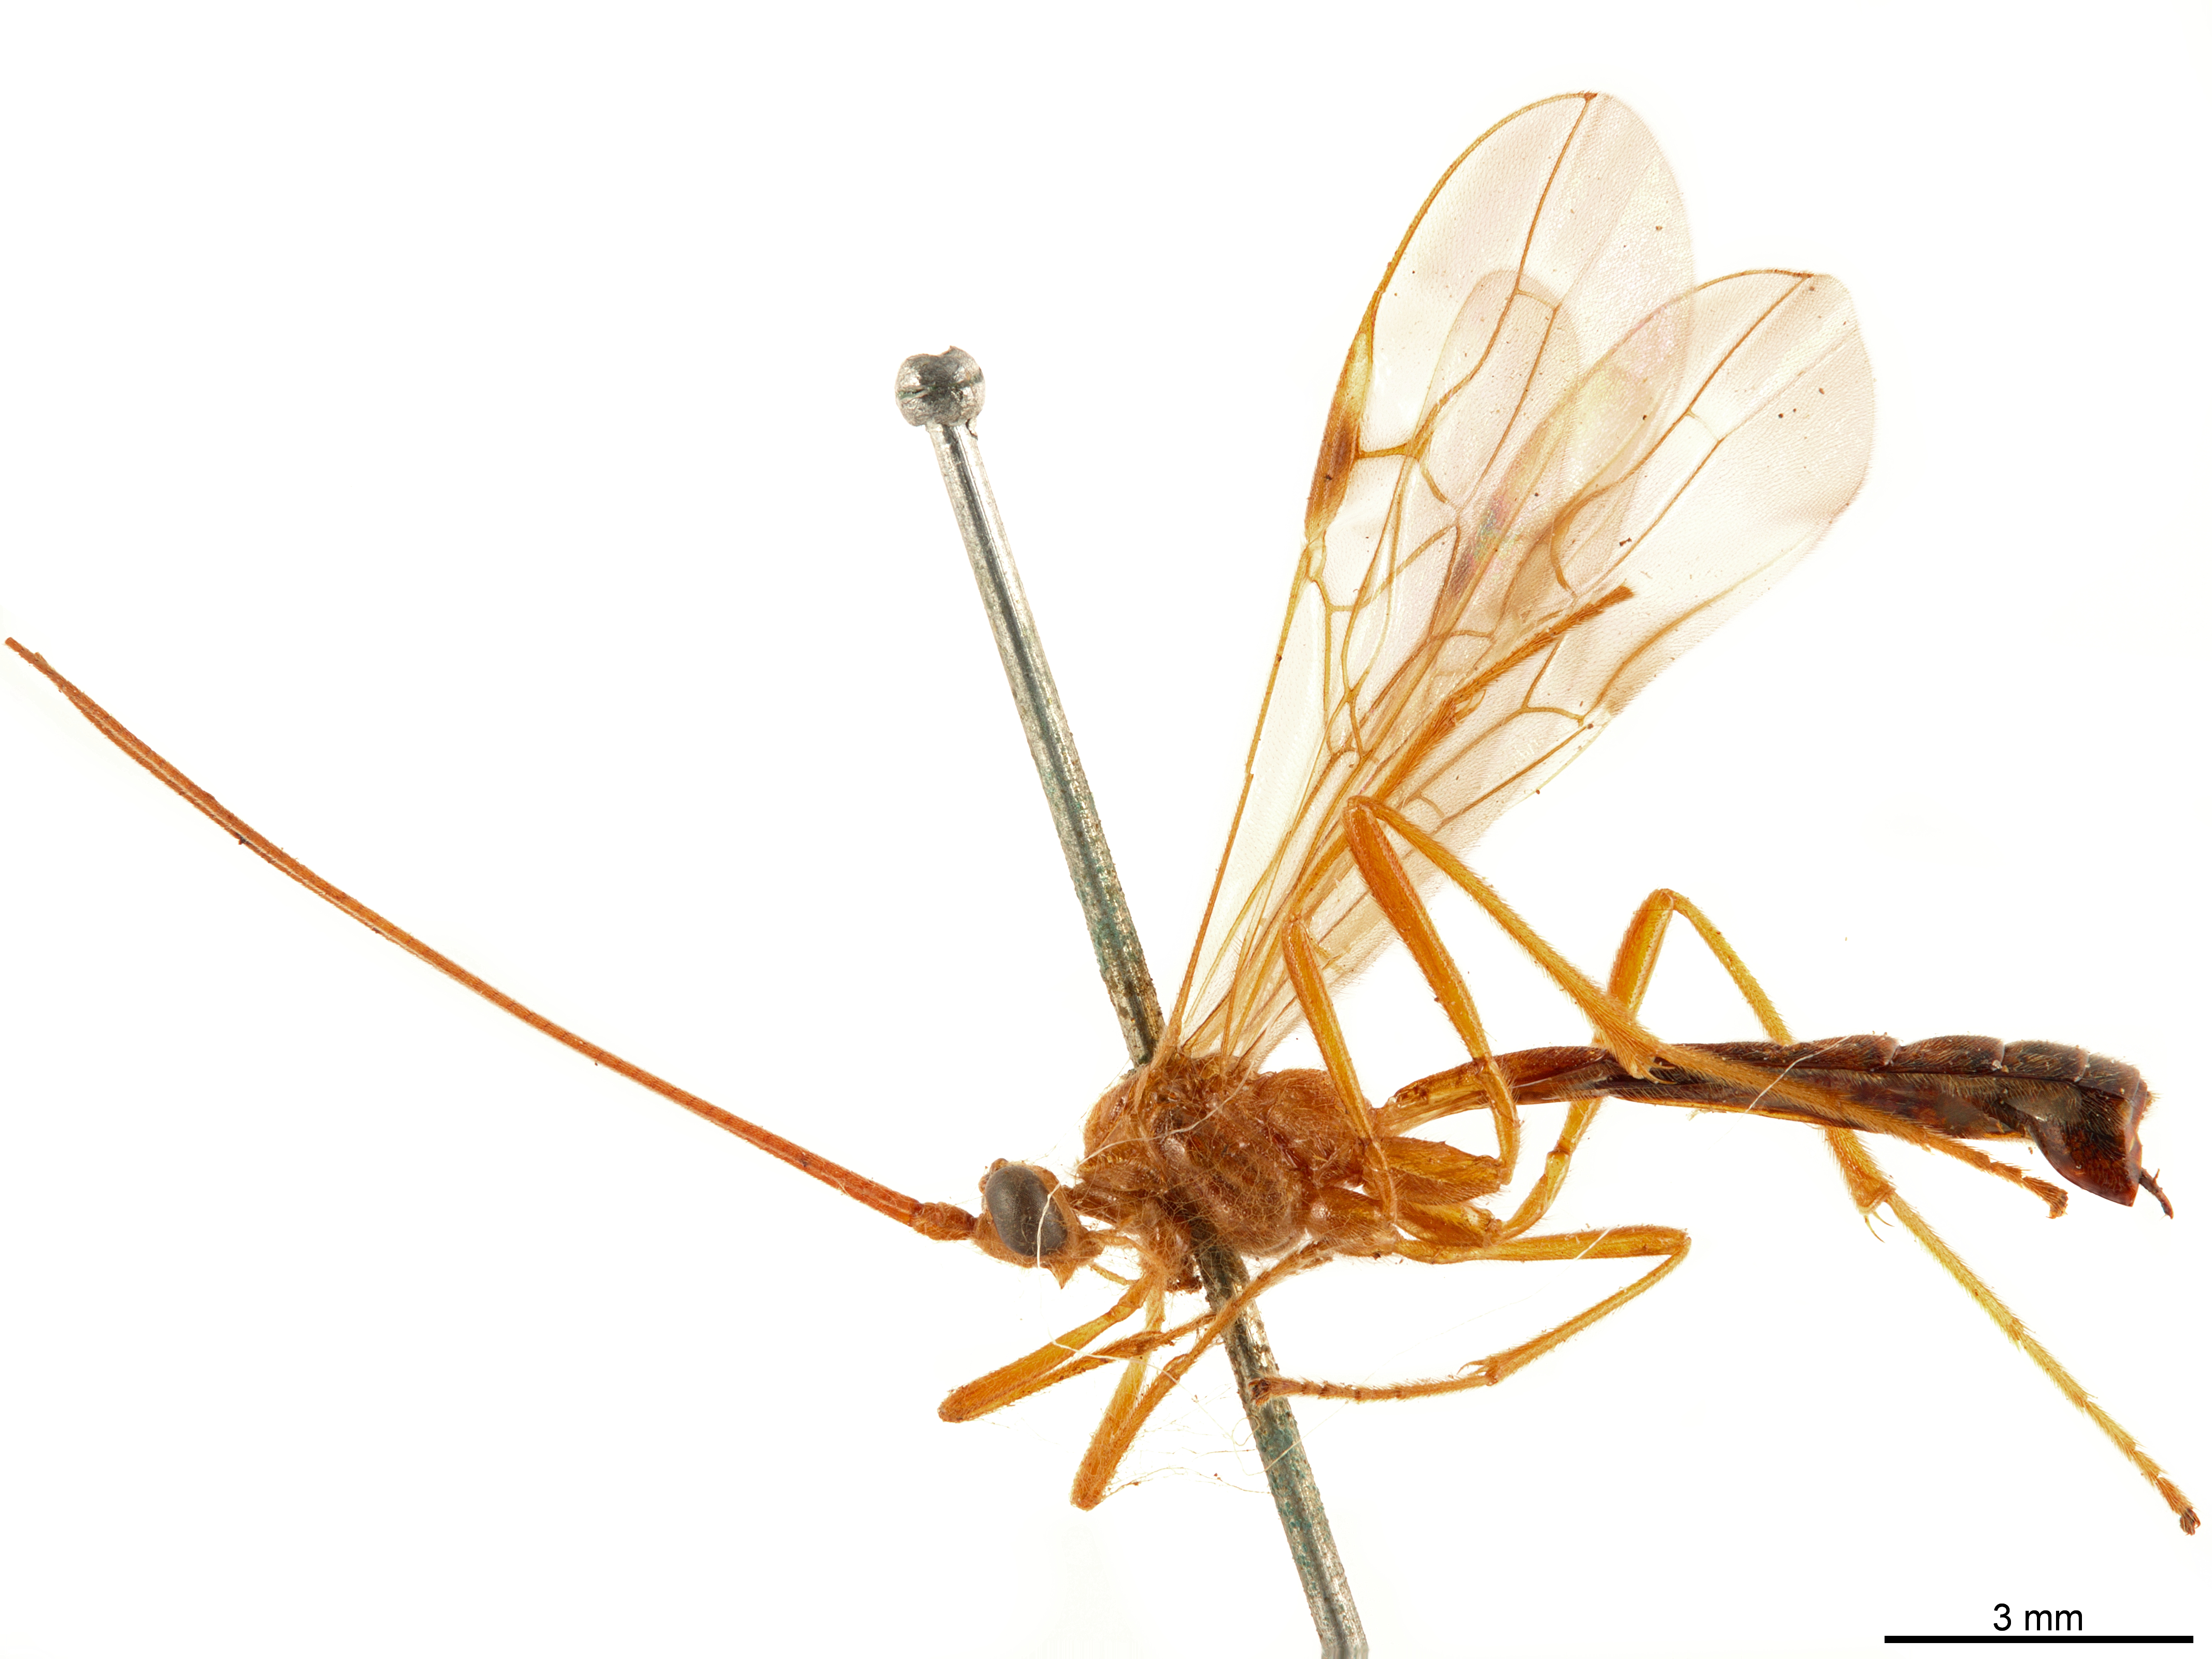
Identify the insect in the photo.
Megarhogas szepigleti
